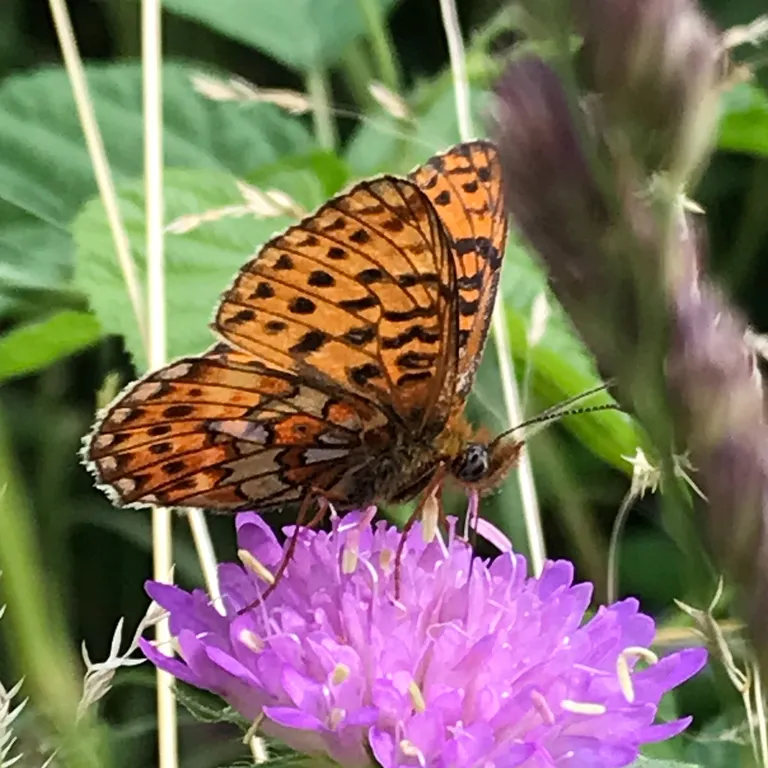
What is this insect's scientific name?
Boloria euphrosyne (also Clossiana euphrosyne)
